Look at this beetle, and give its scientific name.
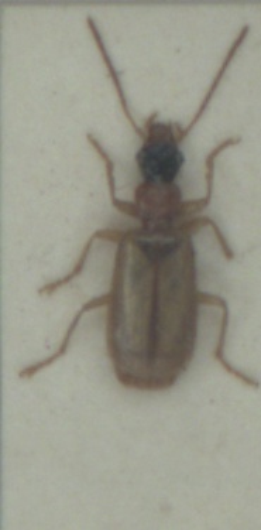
Demetrias atricapillus
